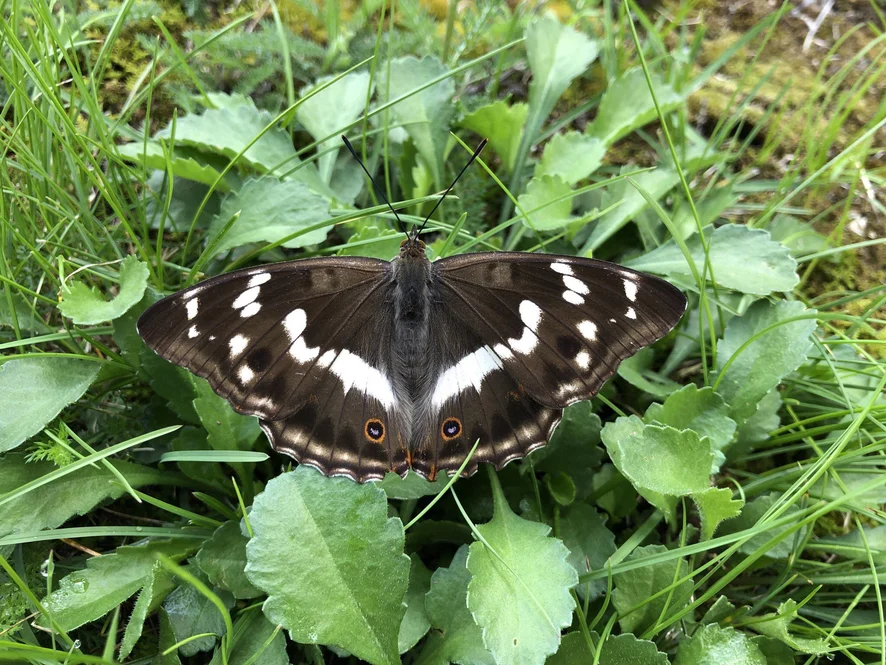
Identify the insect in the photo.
Apatura iris
